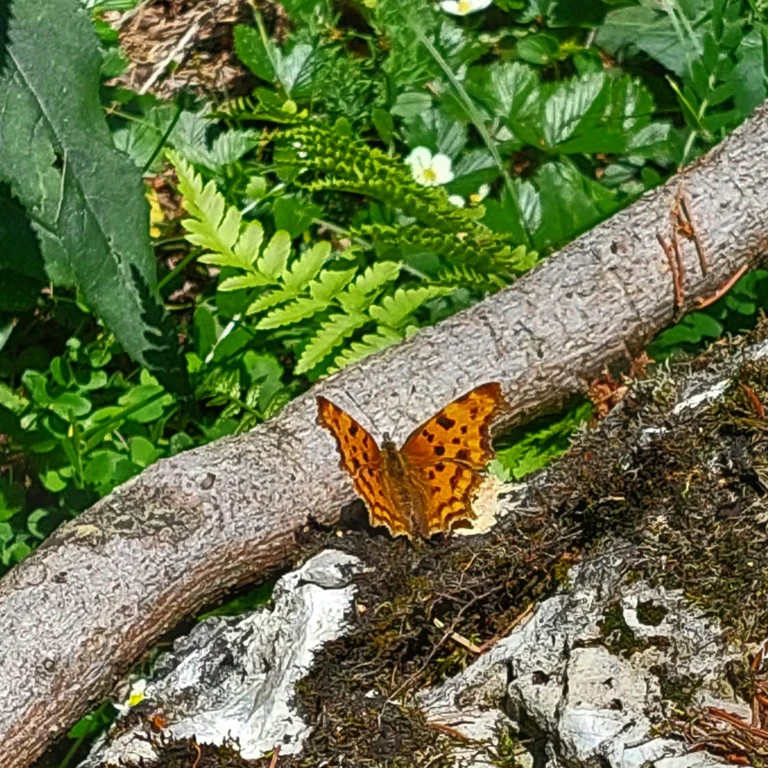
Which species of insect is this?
Polygonia c-album
